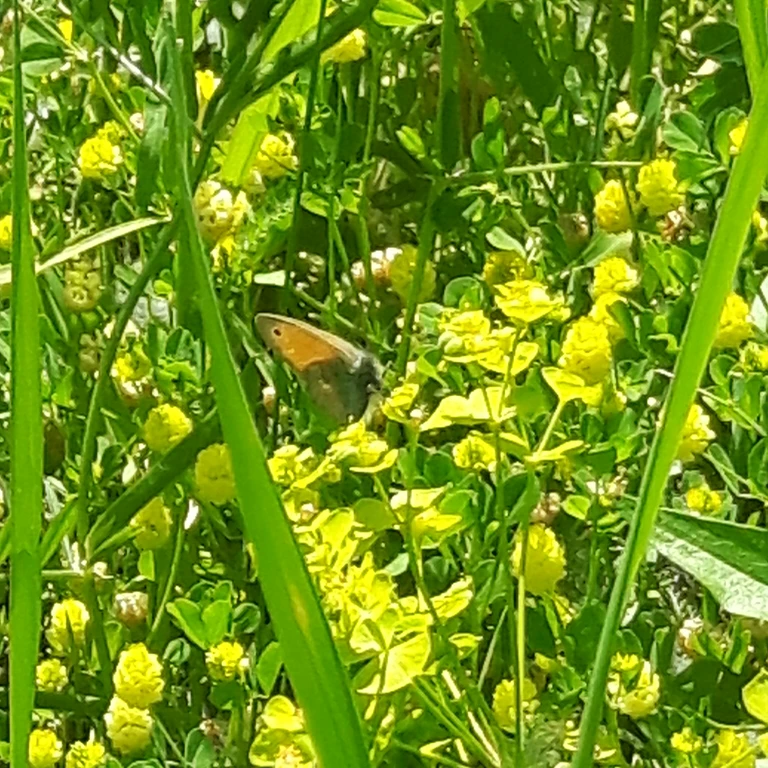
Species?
Coenonympha pamphilus
